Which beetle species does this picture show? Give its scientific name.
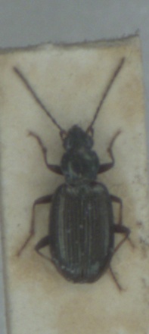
Bembidion tibiale
